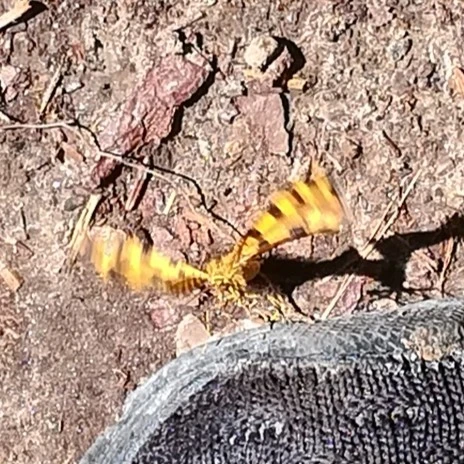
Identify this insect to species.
Pseudopanthera macularia
